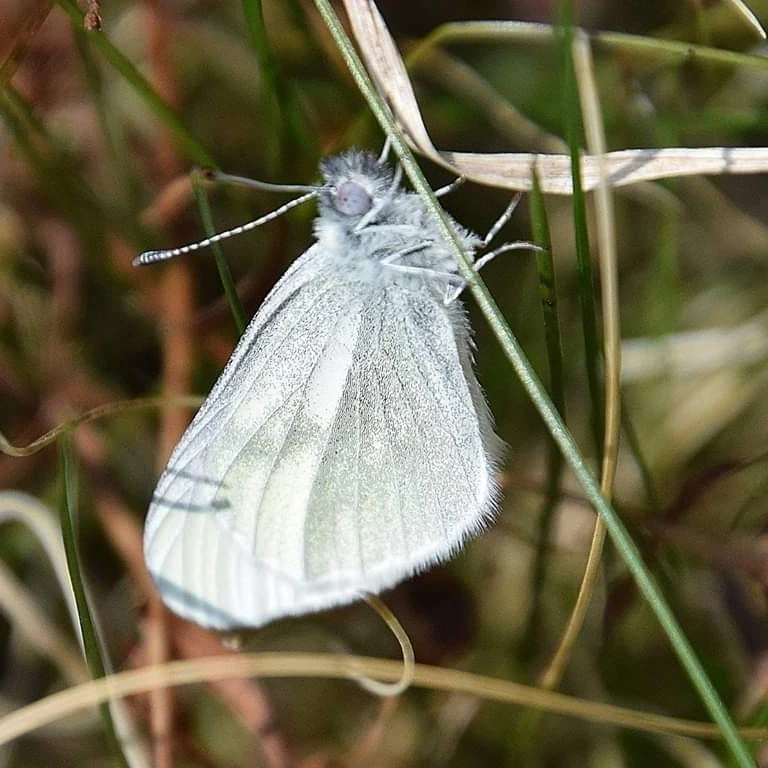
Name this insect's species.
Leptidea sinapis/juvernica
